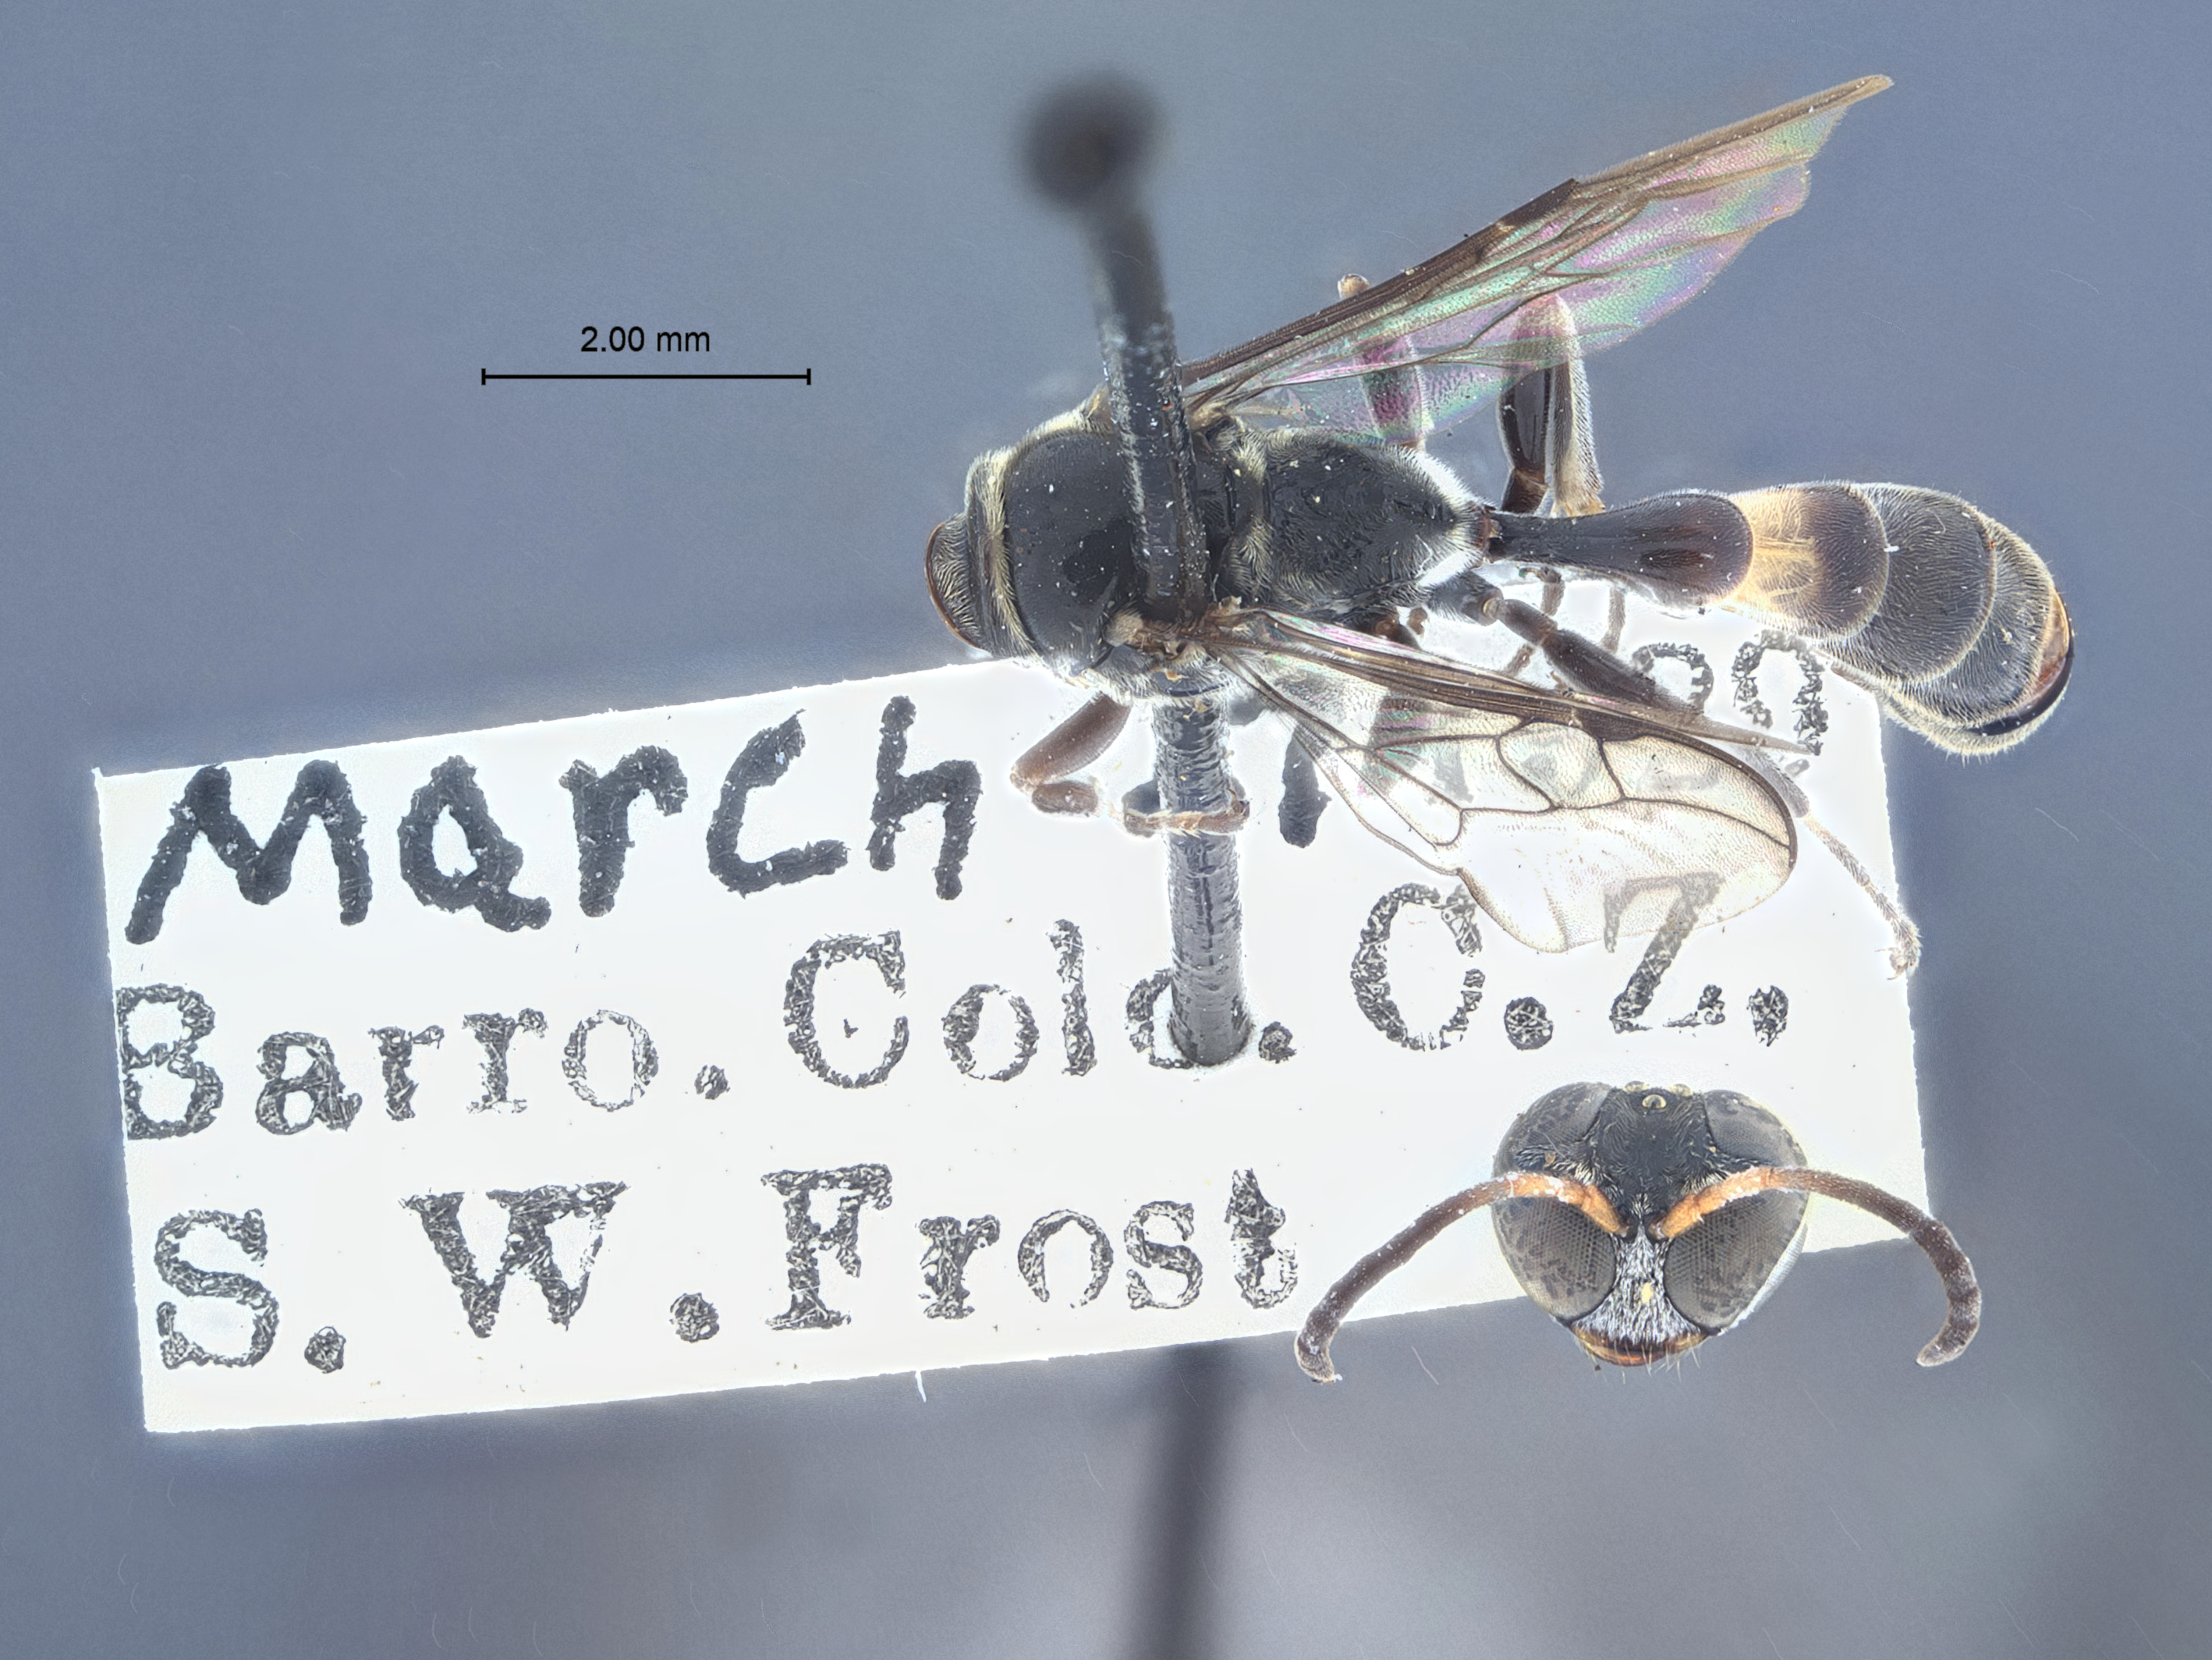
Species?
Trypoxylon cinctellum
